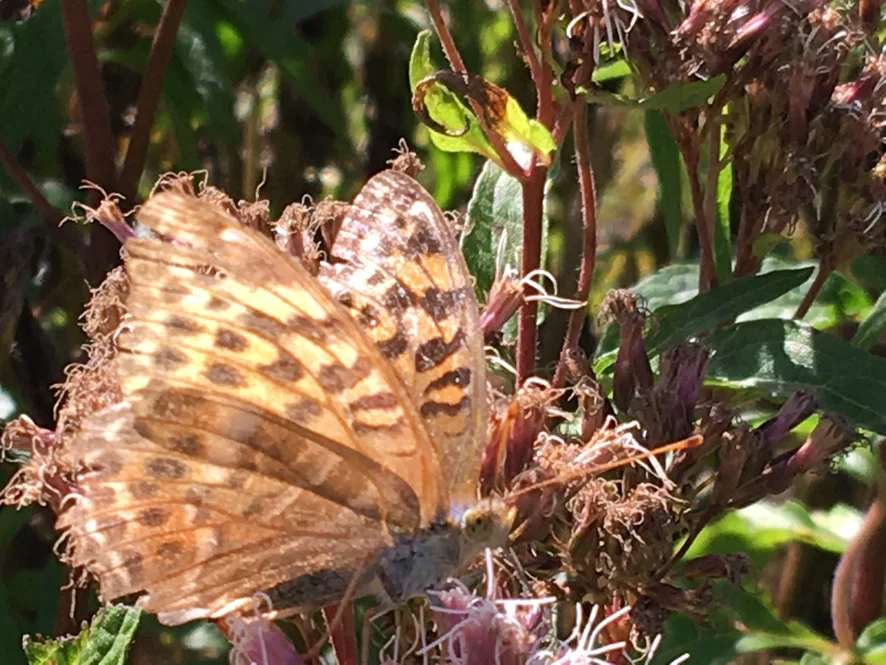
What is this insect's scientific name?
Argynnis paphia
